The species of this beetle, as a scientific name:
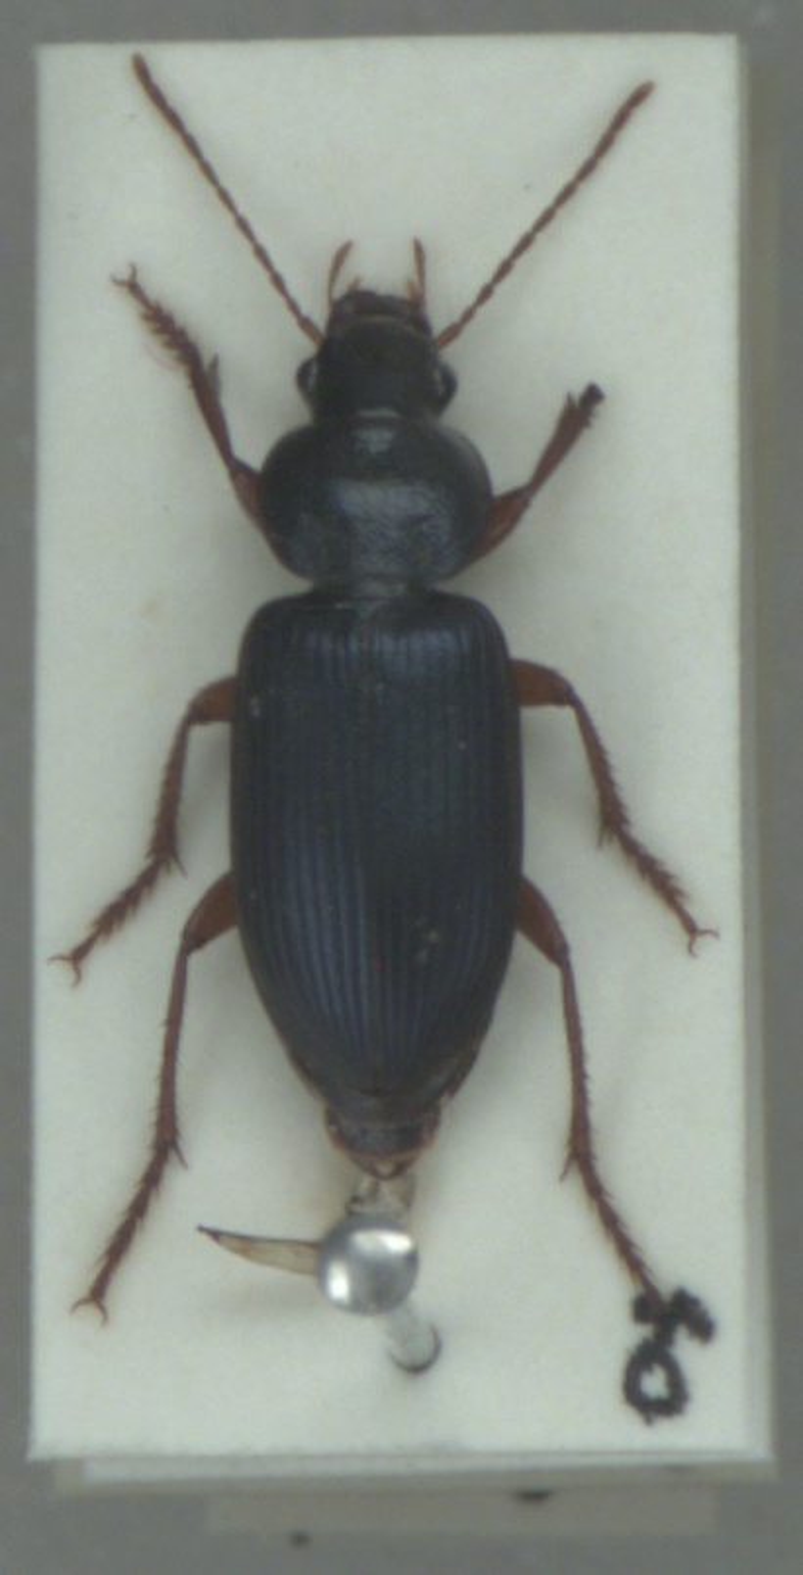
Ophonus ardosiacus
